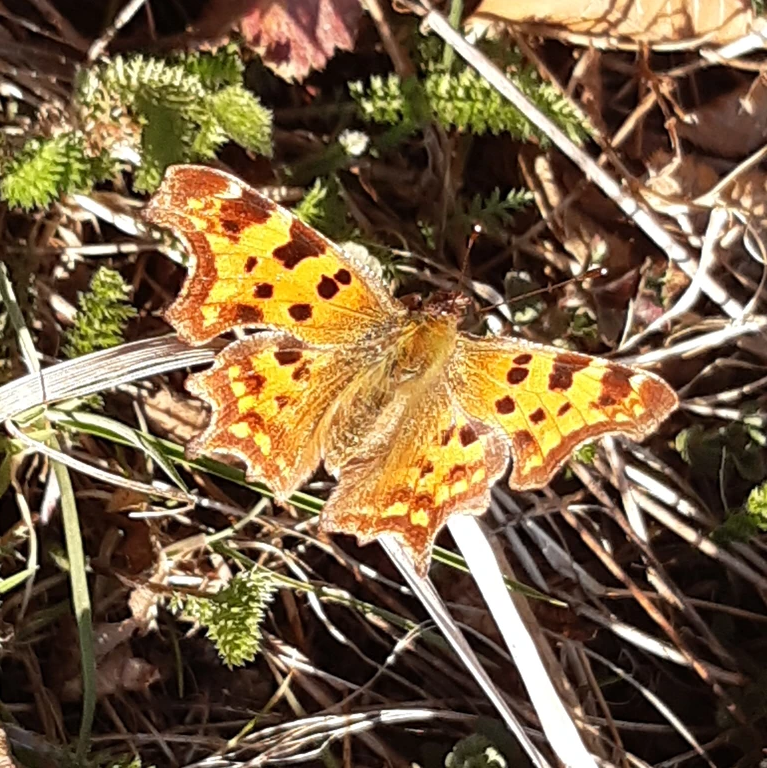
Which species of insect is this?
Polygonia c-album
